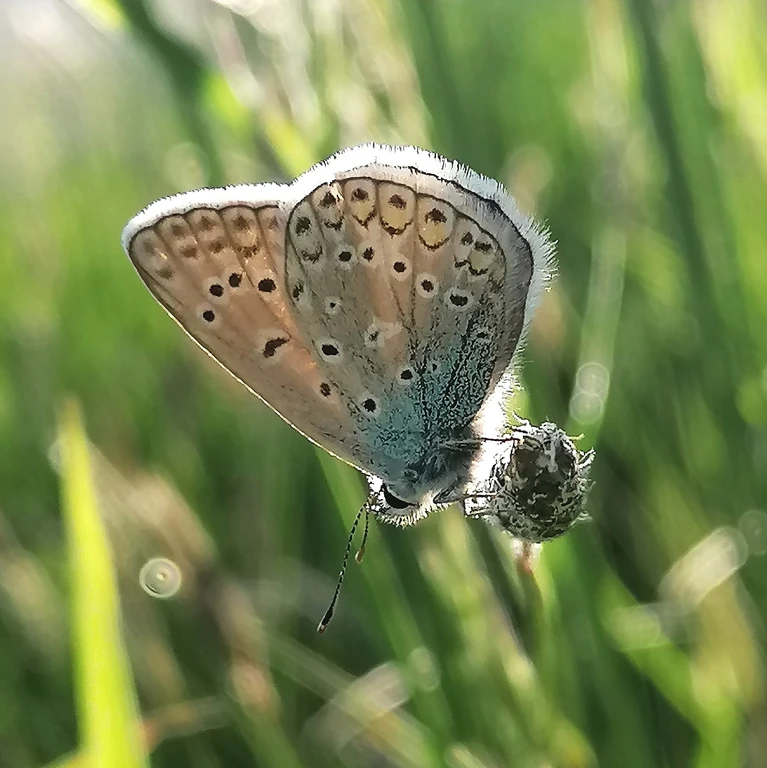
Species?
Polyommatus icarus
